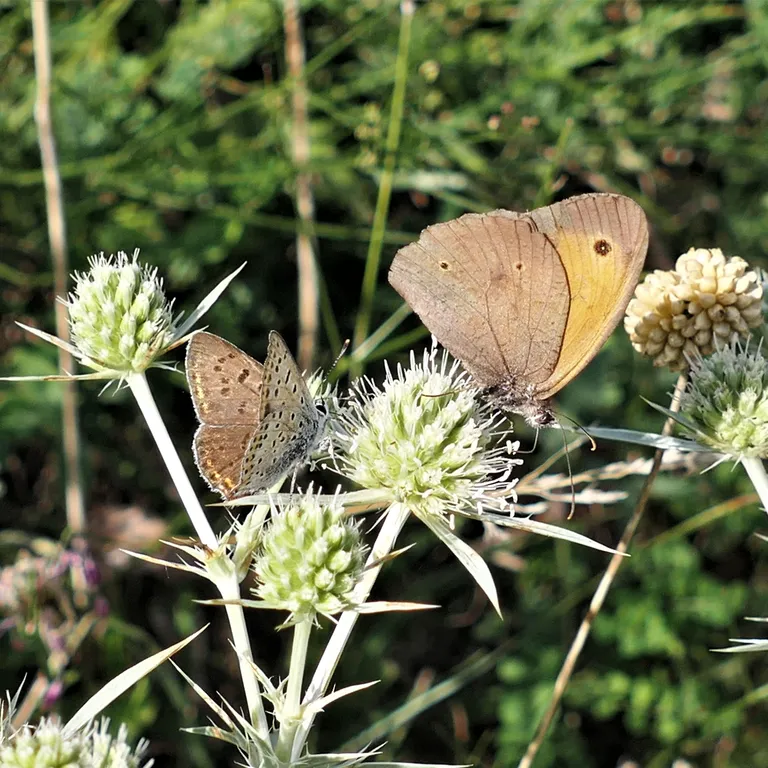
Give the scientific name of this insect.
Lycaena tityrus (also Loweia tityrus)
